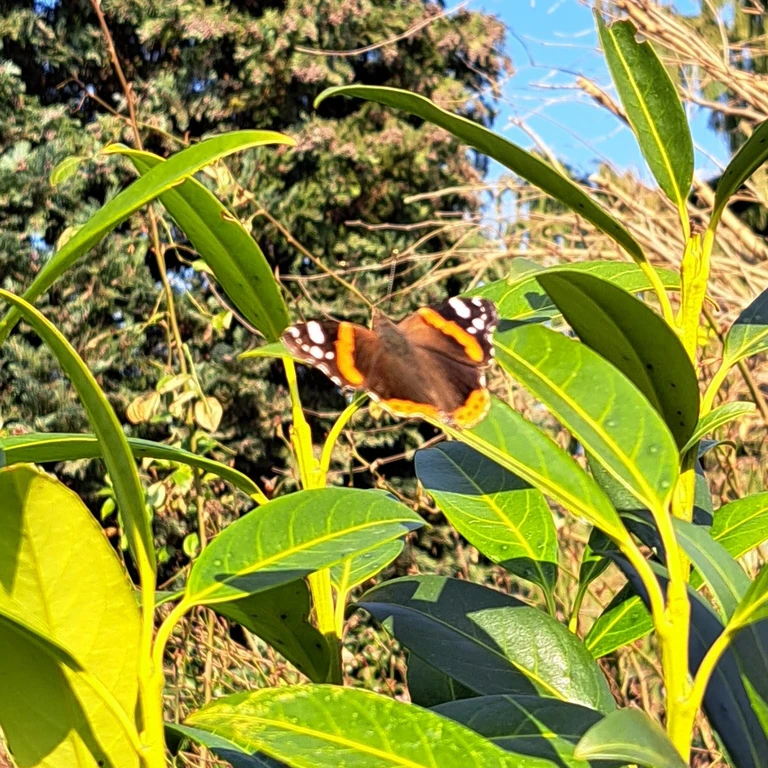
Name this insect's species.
Vanessa atalanta
